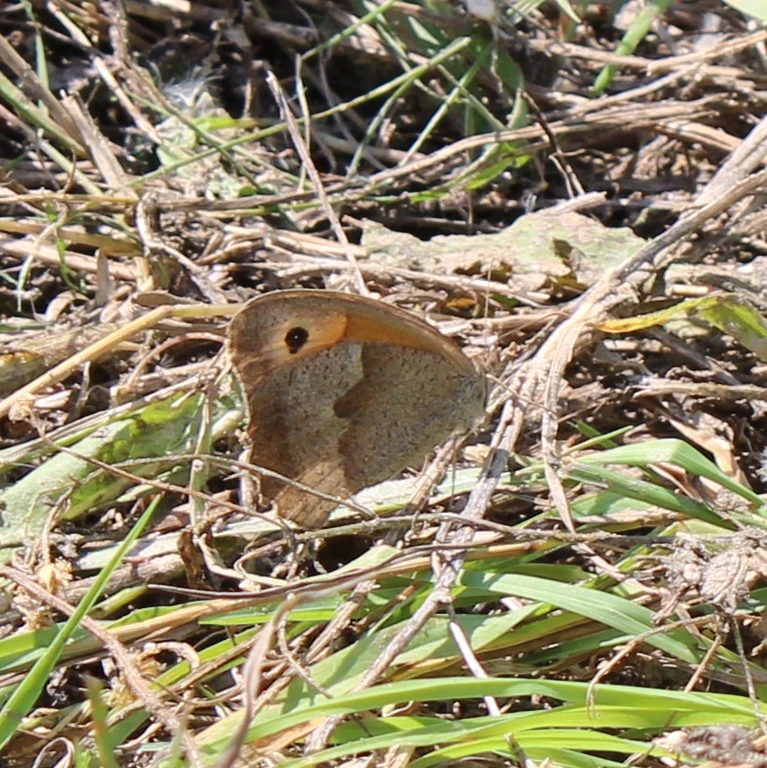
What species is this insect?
Maniola jurtina
